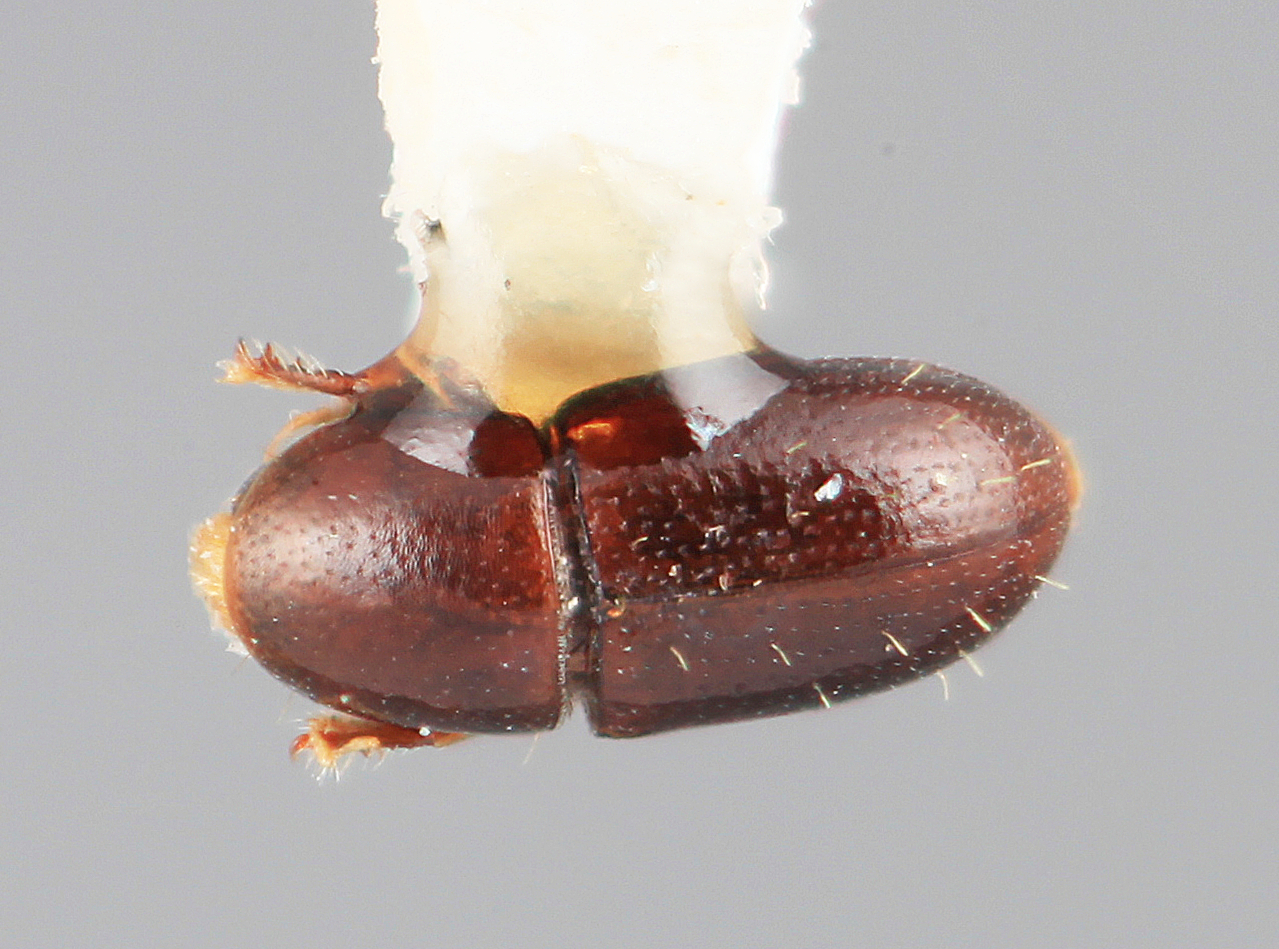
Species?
Scolytodes acares
